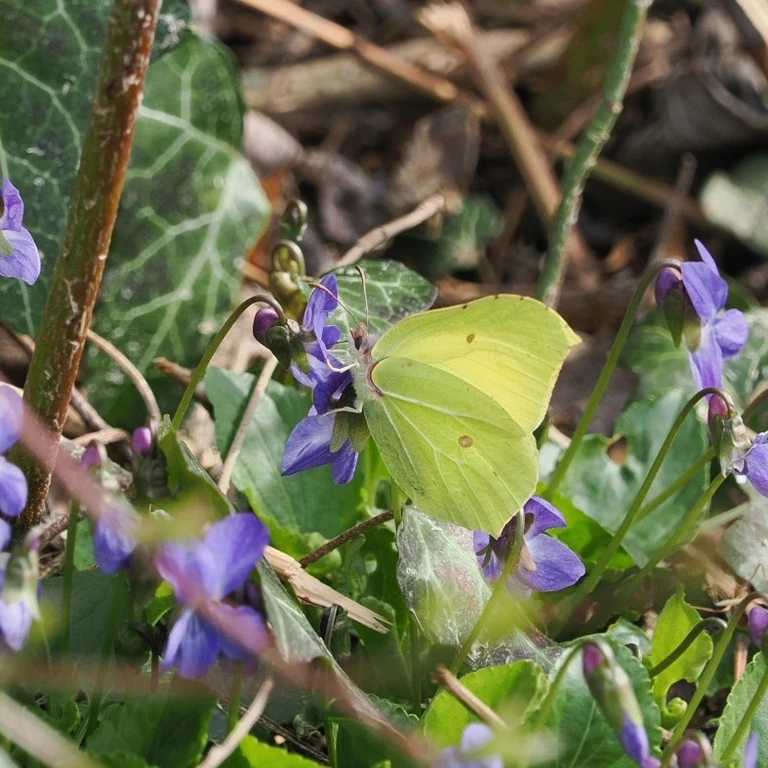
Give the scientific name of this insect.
Gonepteryx rhamni
